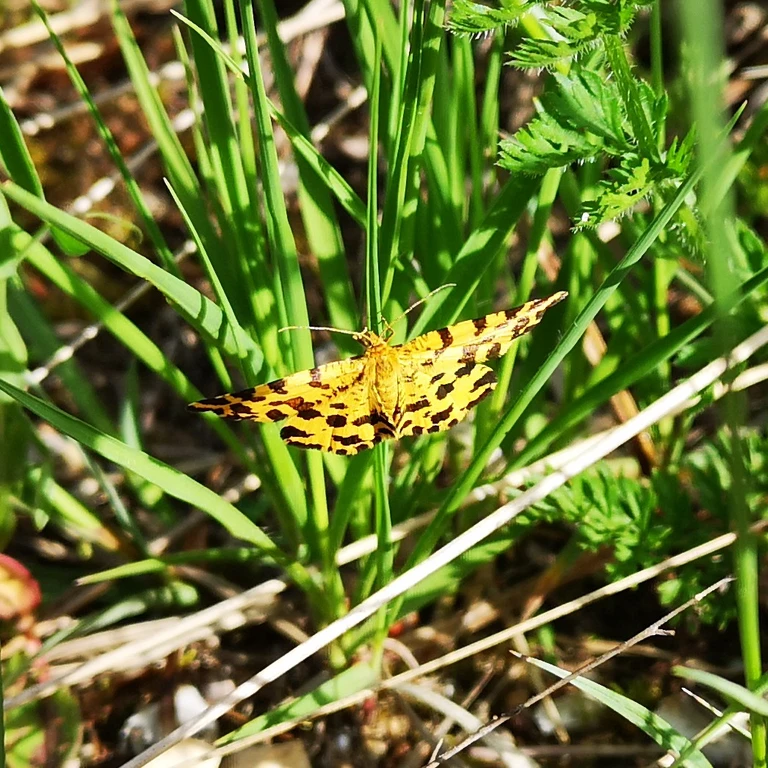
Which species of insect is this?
Pseudopanthera macularia
